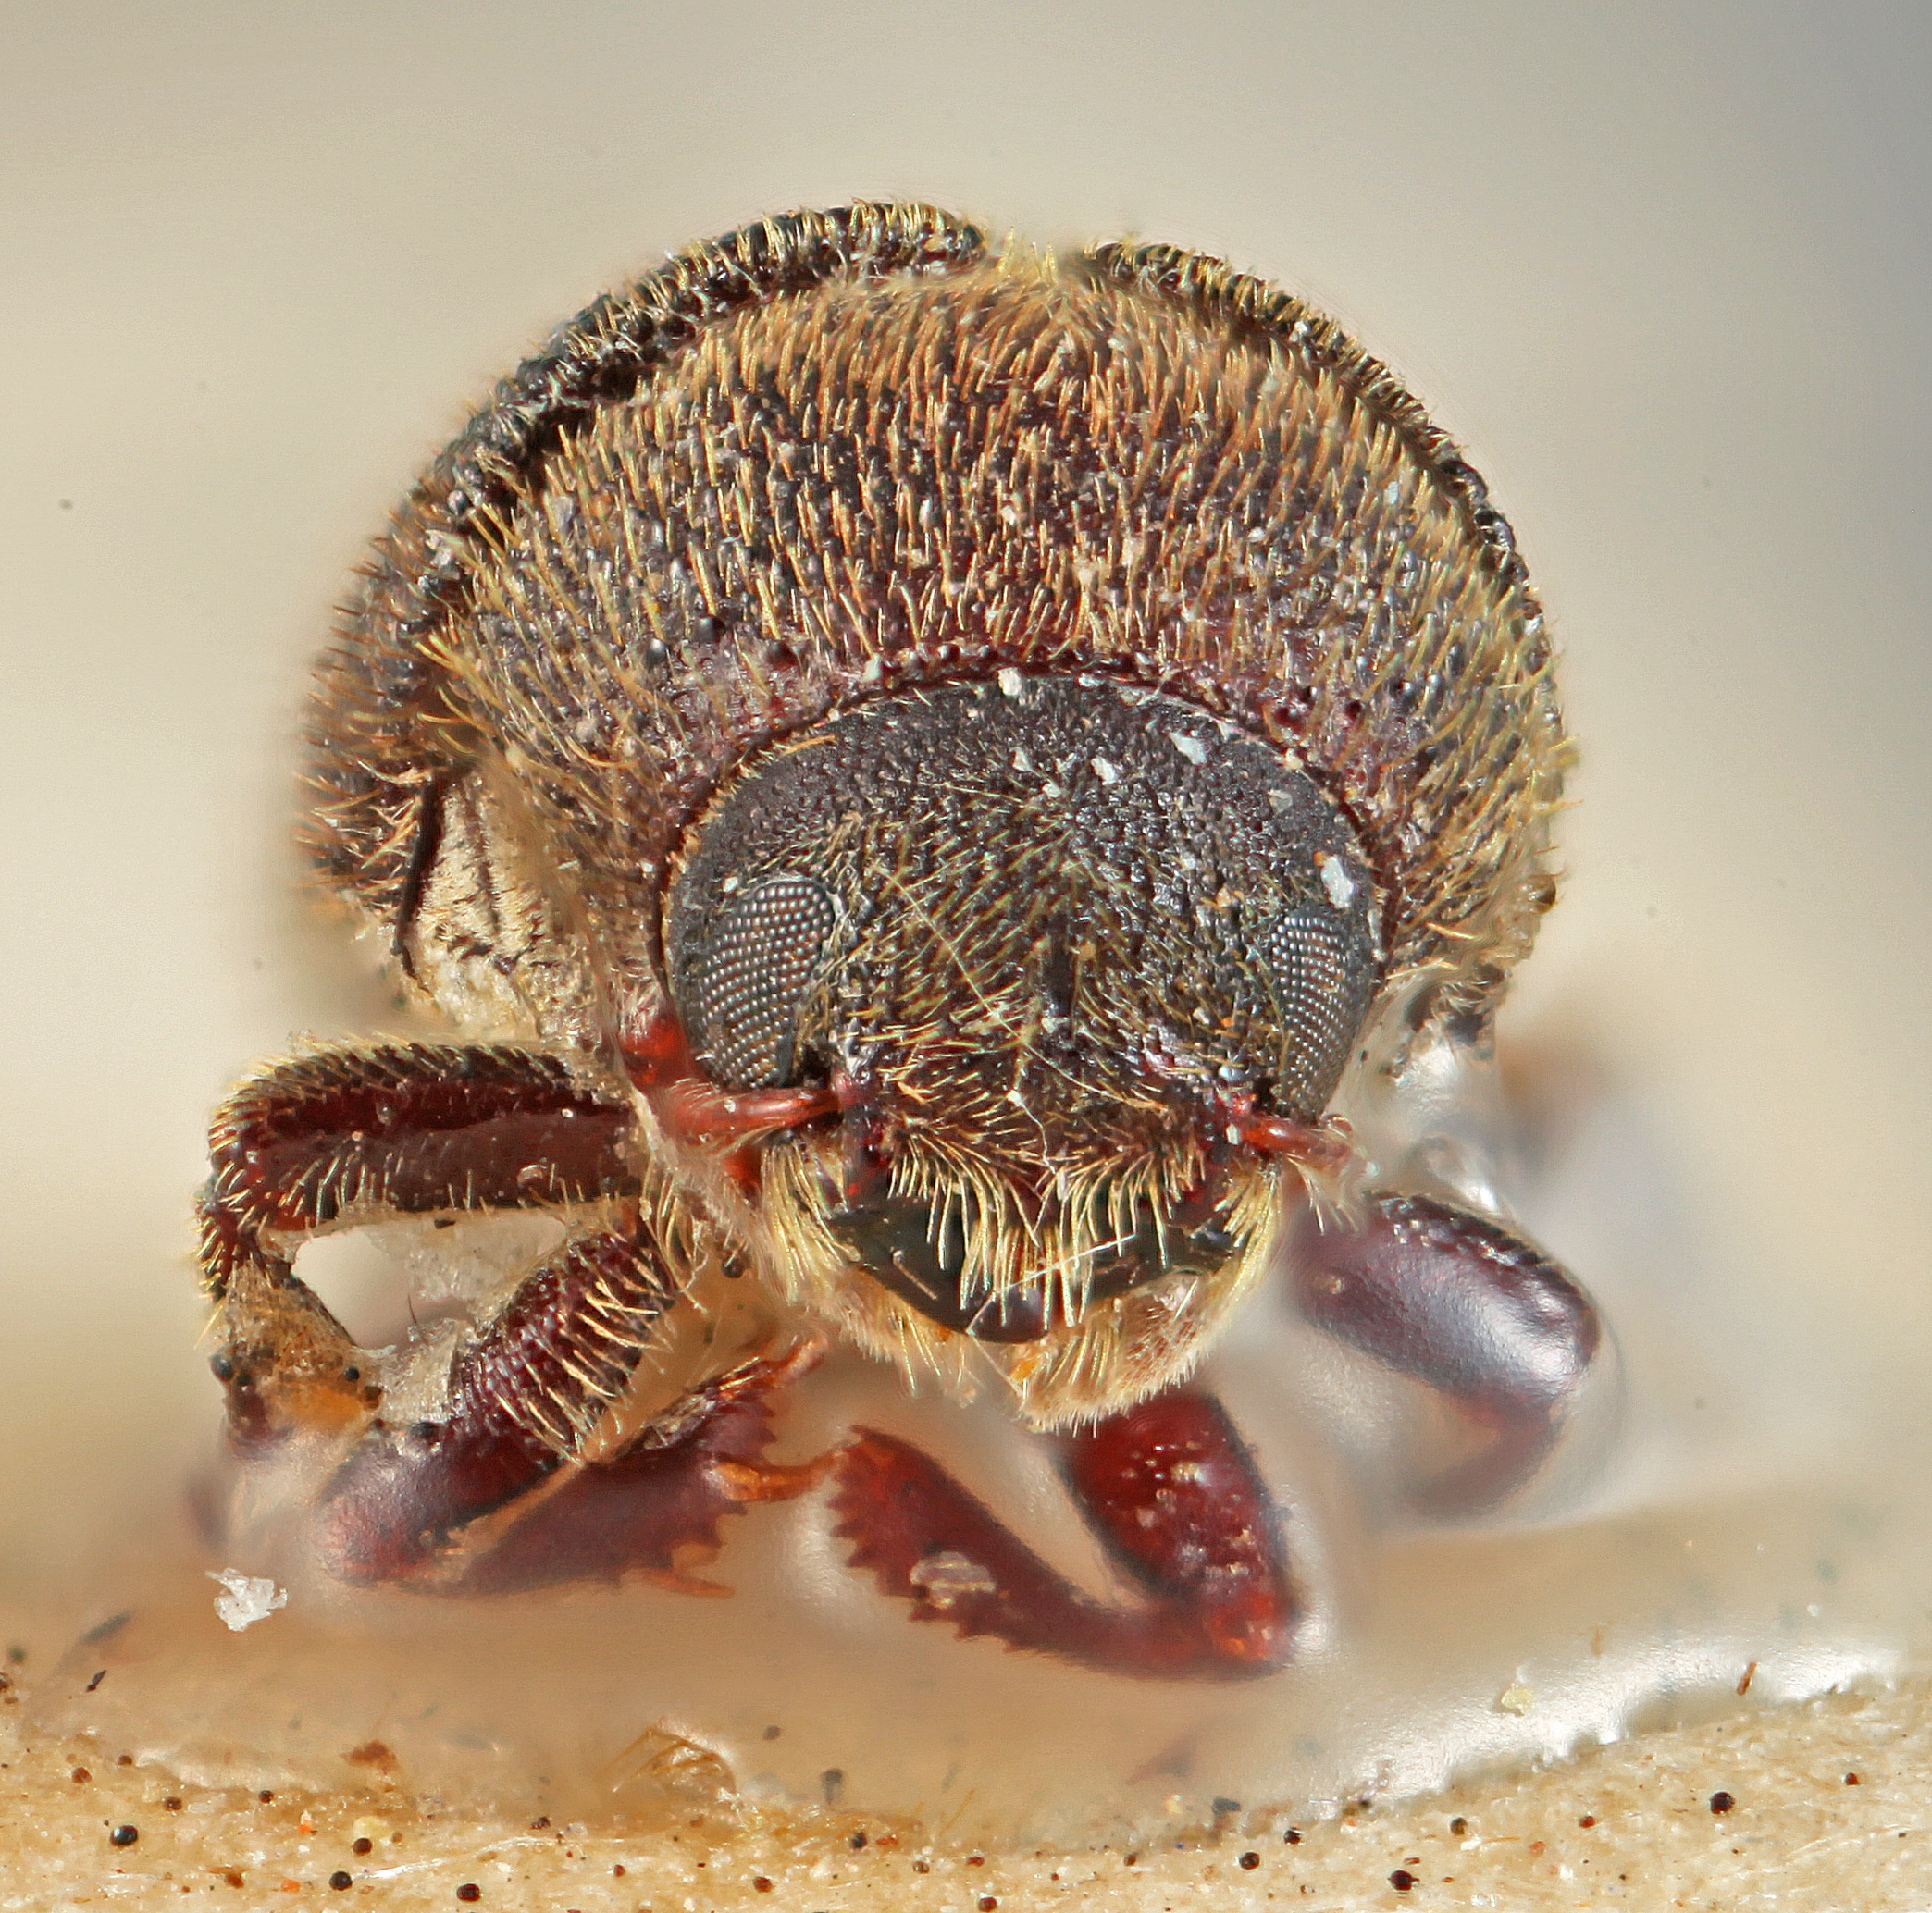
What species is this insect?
Phloeotribus vestitus
